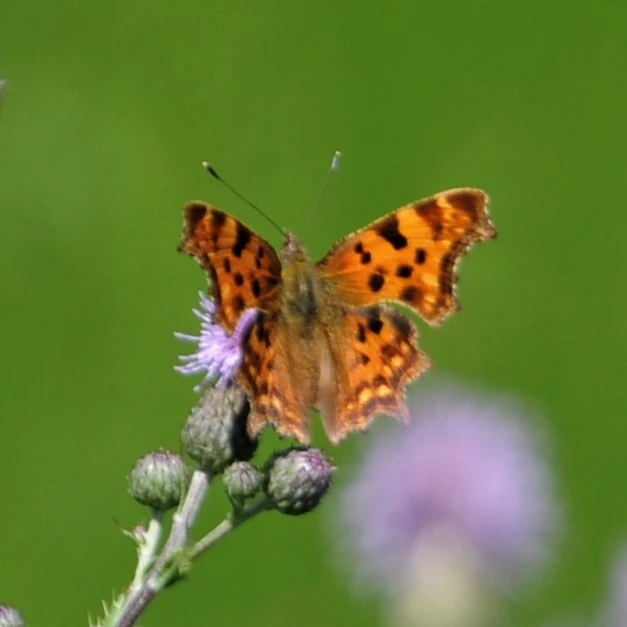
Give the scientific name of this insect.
Polygonia c-album
